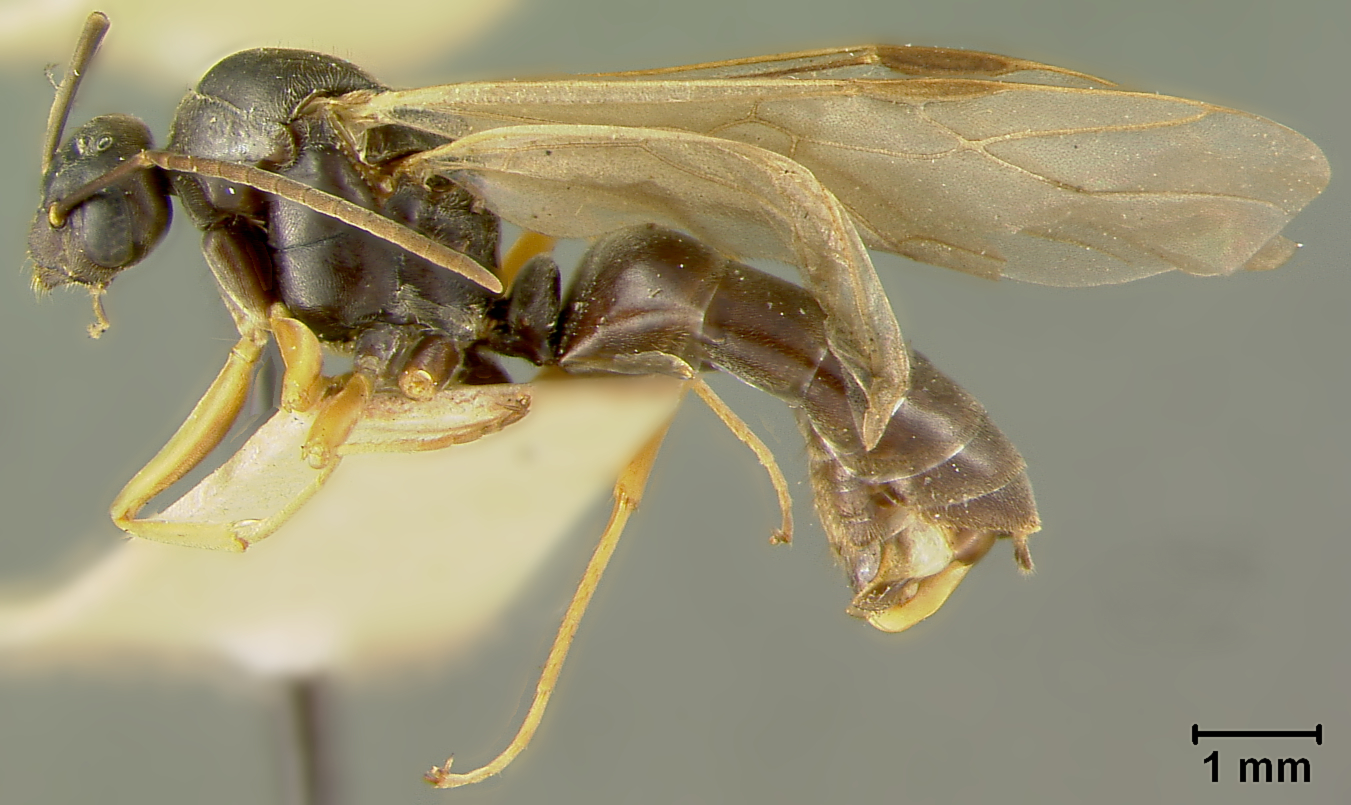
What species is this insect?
Formica subpolita
